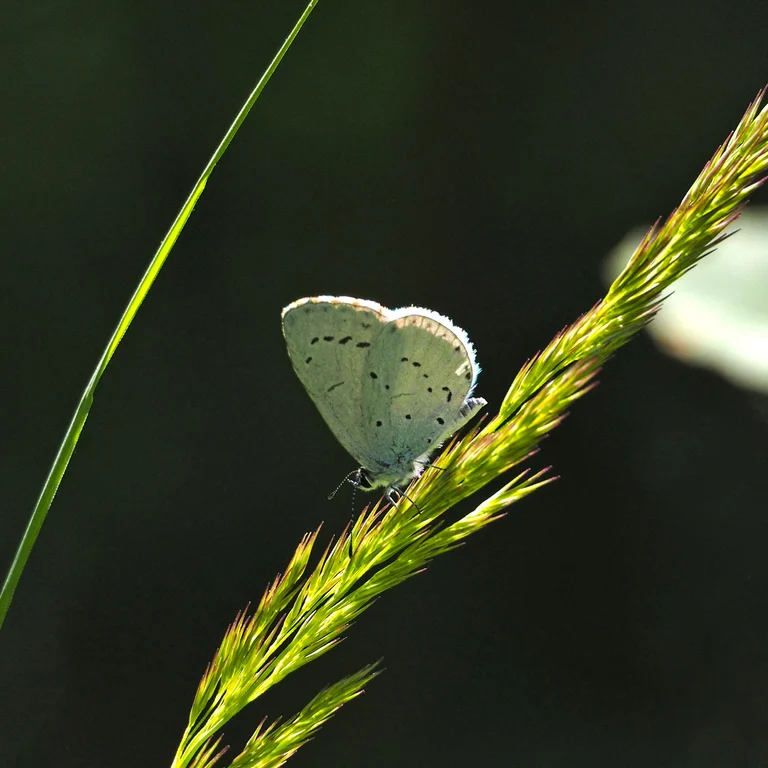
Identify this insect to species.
Celastrina argiolus
